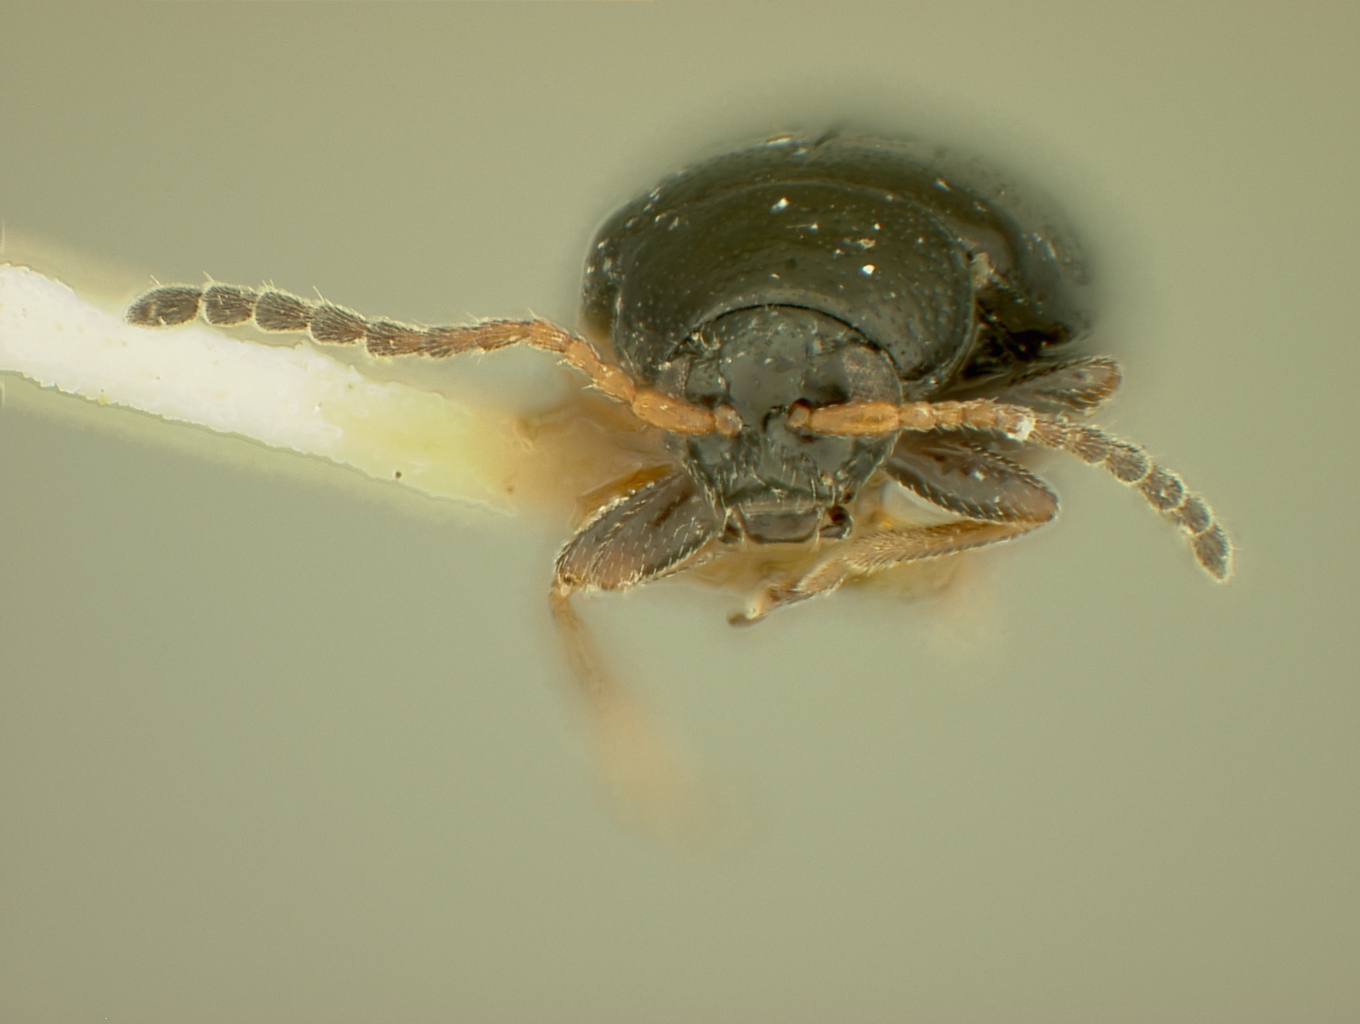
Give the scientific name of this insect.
Phyllotreta polita
